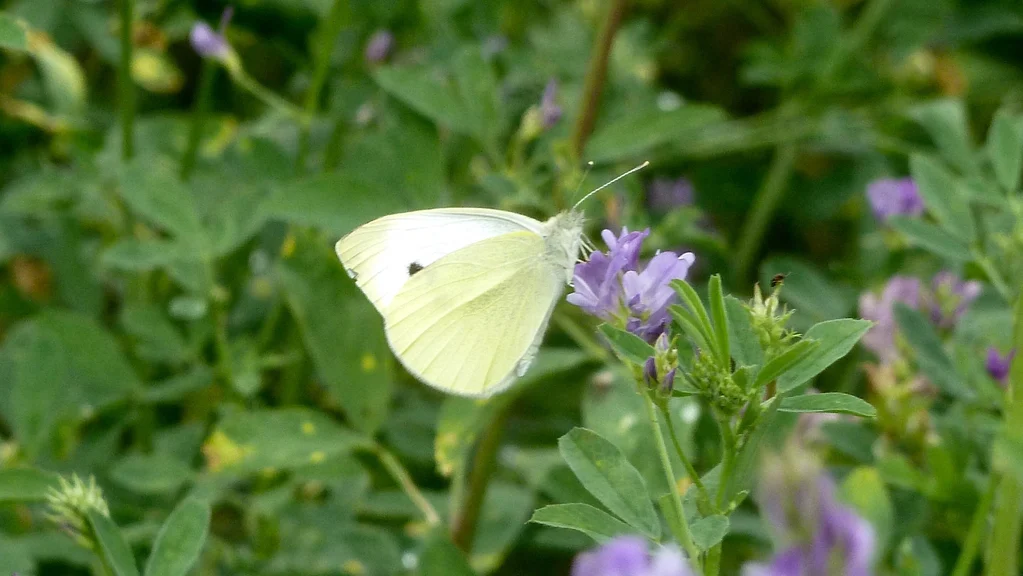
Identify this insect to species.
Pieris rapae
